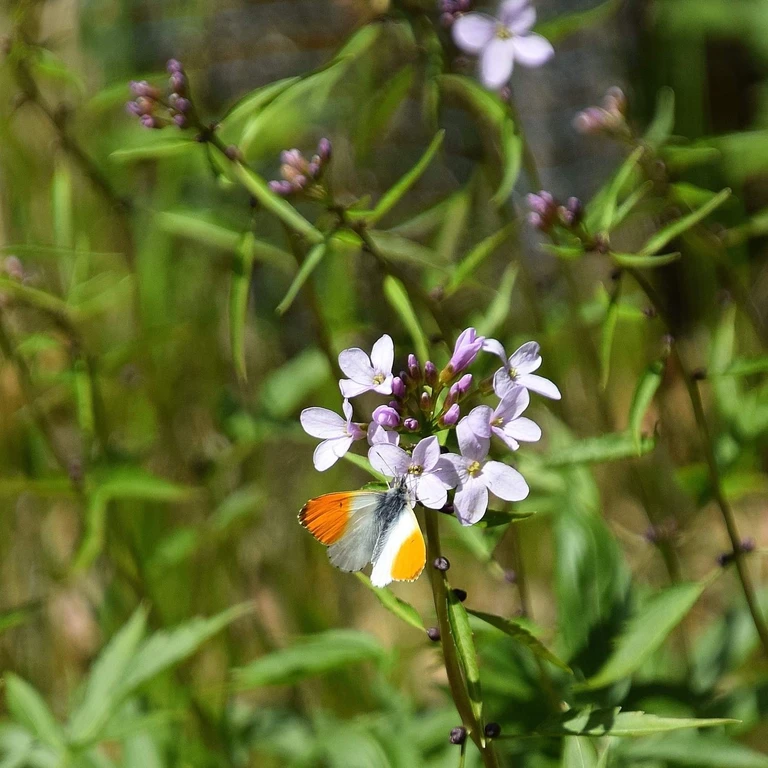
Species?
Anthocharis cardamines
